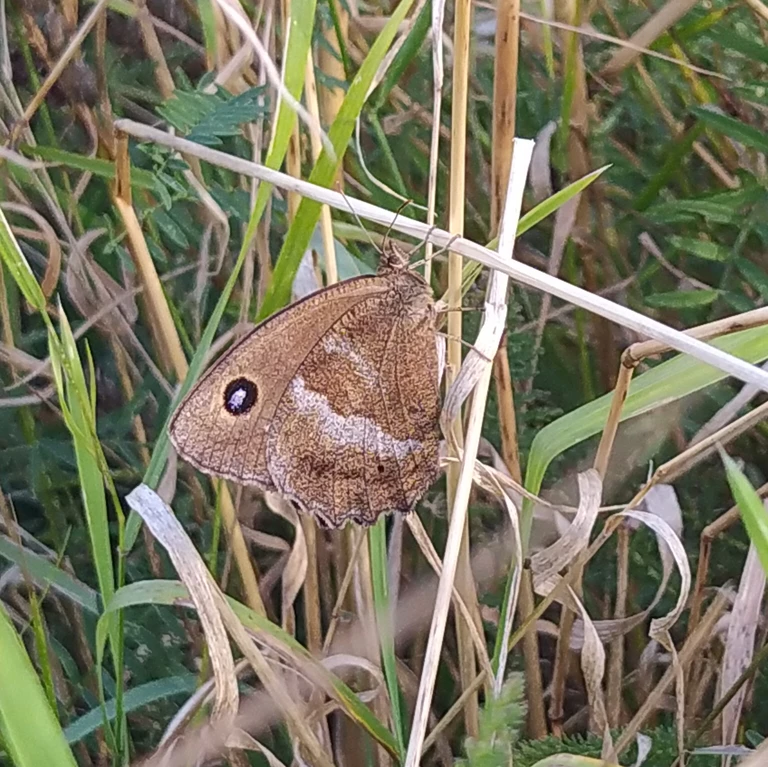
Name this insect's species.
Minois dryas
